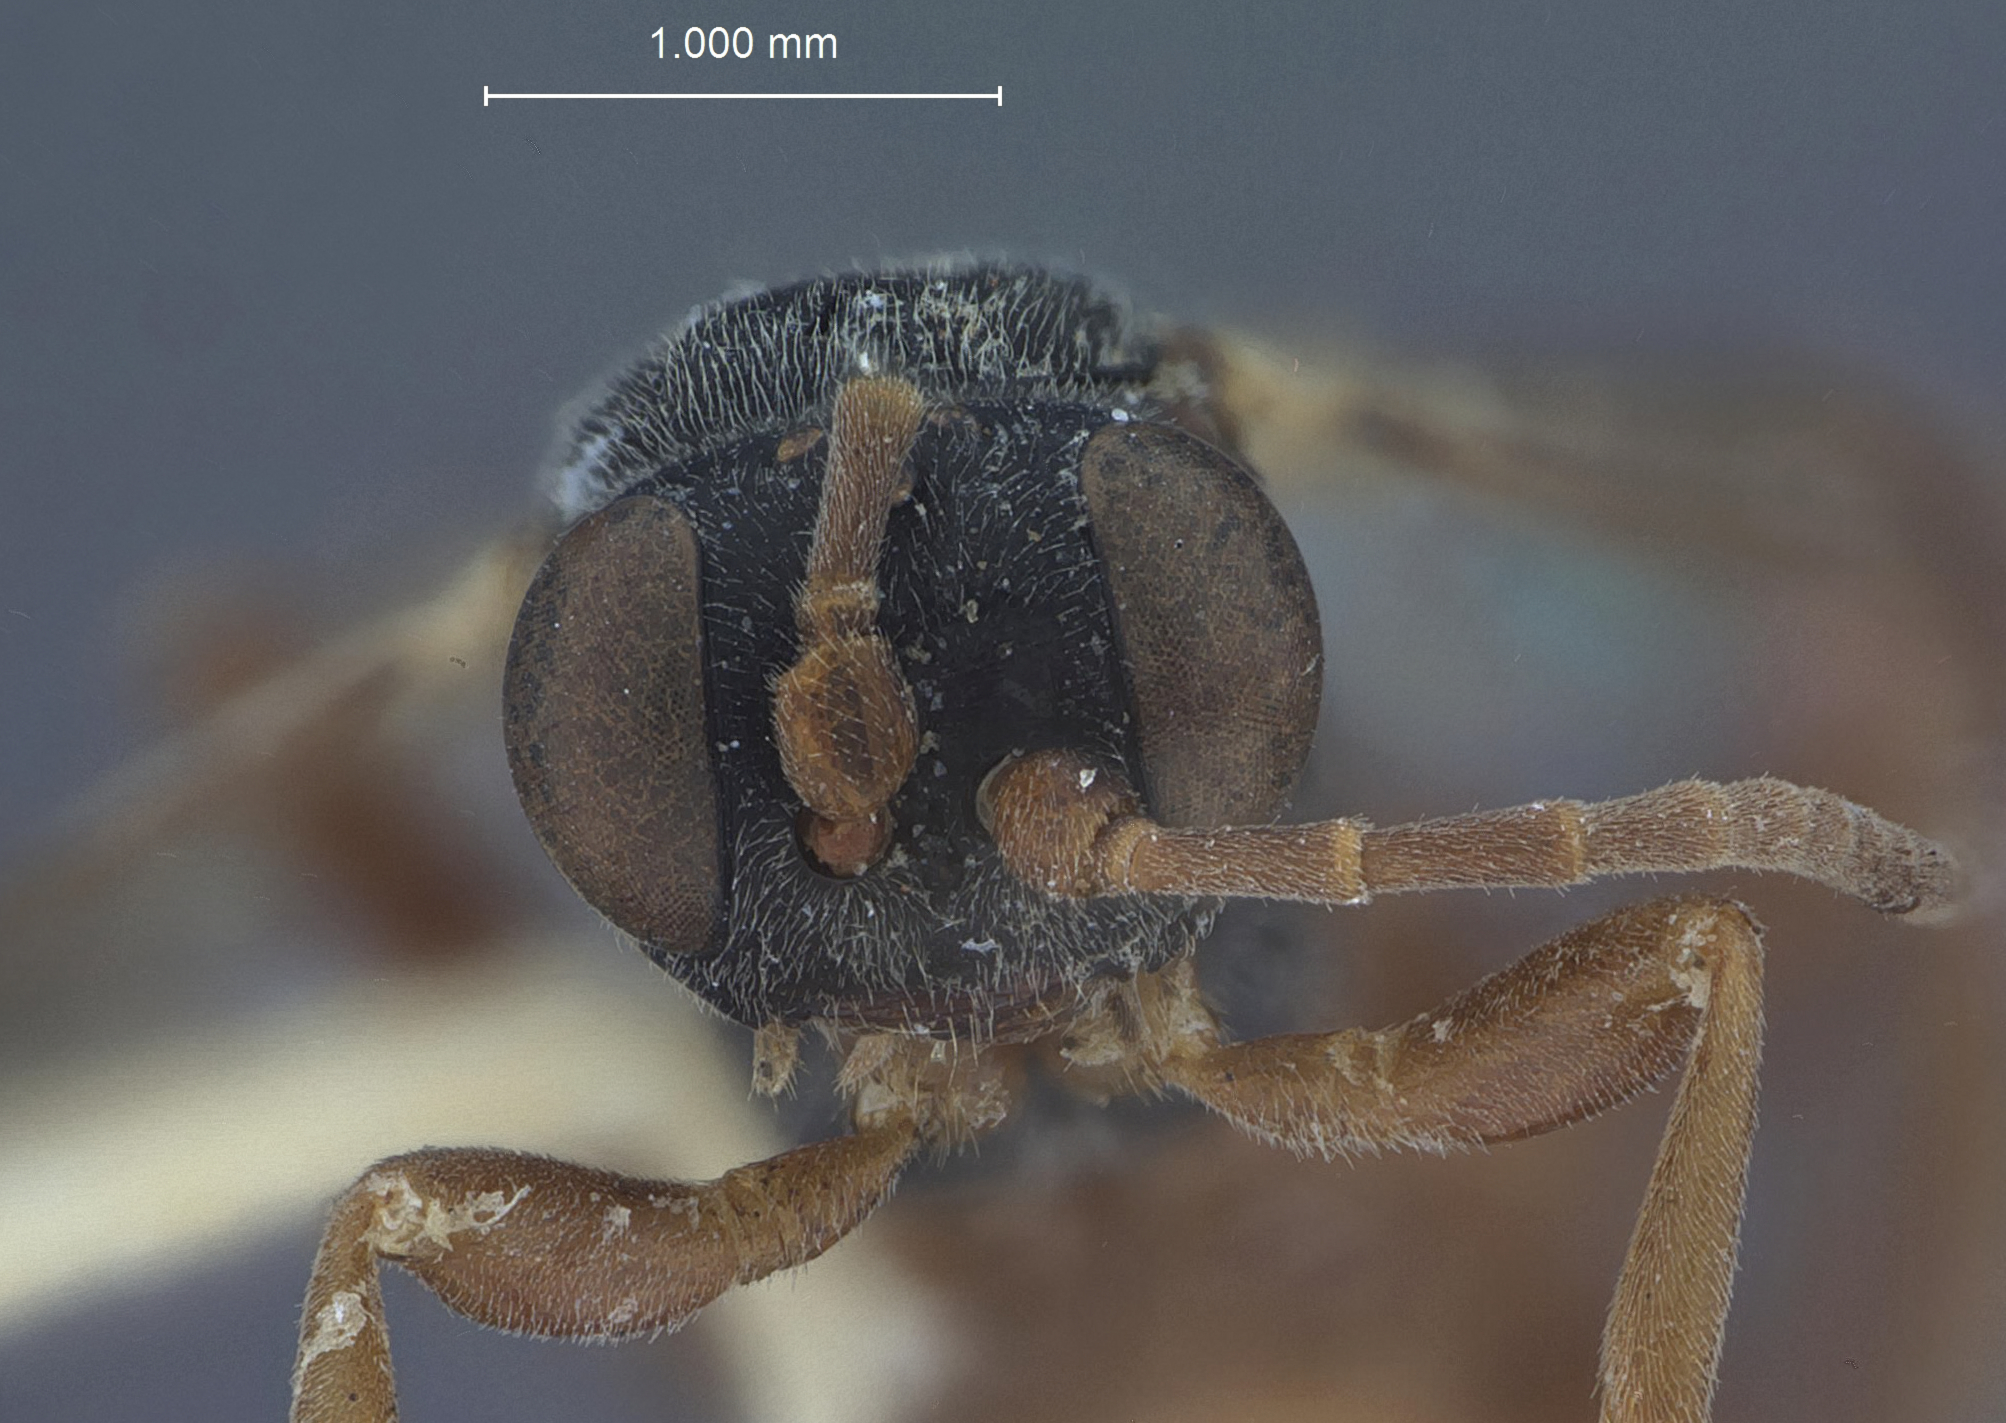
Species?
Phygadeuon argeae
